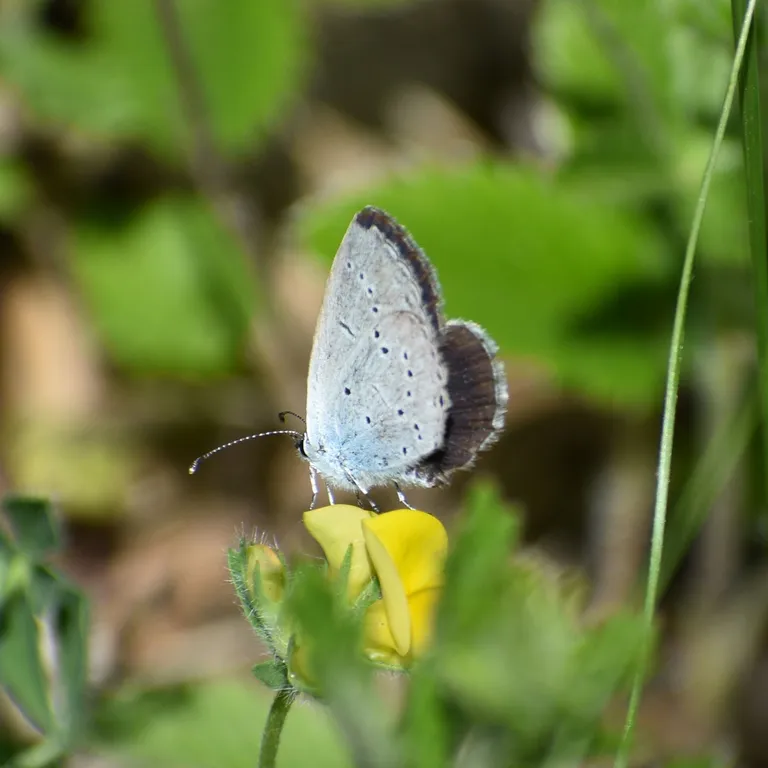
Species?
Cupido decolorata (also Elkalyce decolorata)
